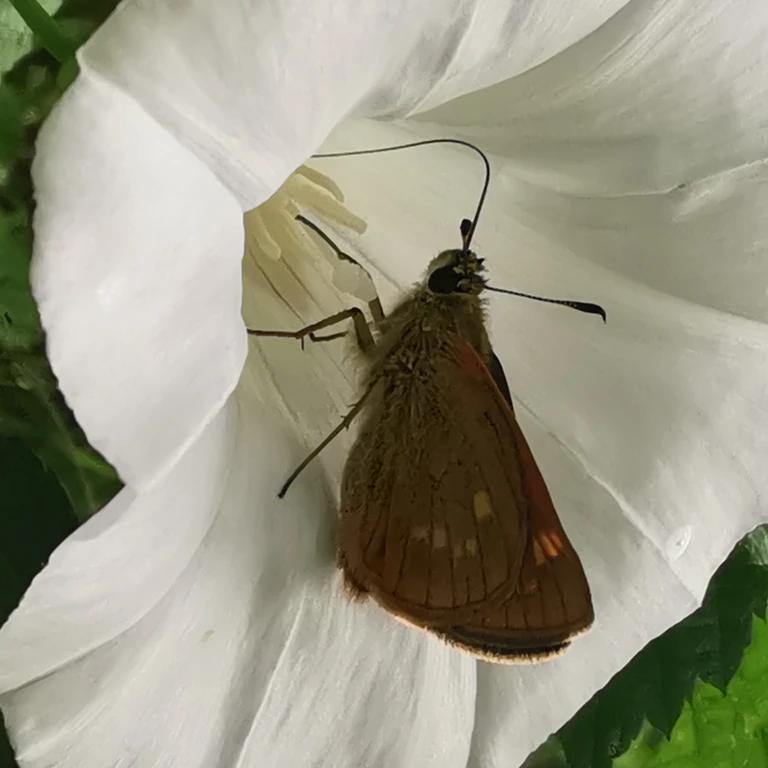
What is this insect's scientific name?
Ochlodes sylvanus (also Ochlodes venata)
